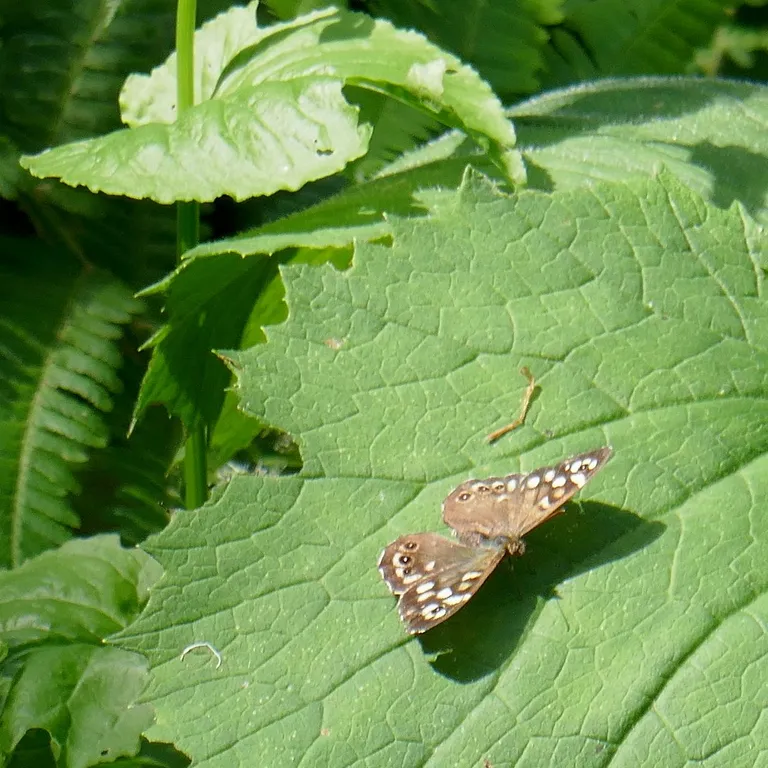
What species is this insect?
Pararge aegeria
